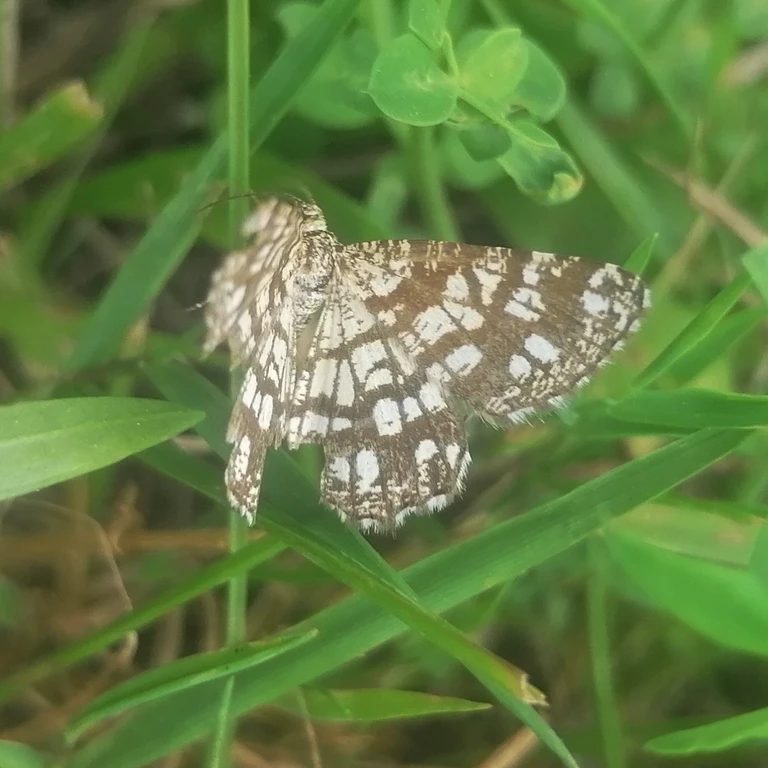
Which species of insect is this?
Chiasmia clathrata
